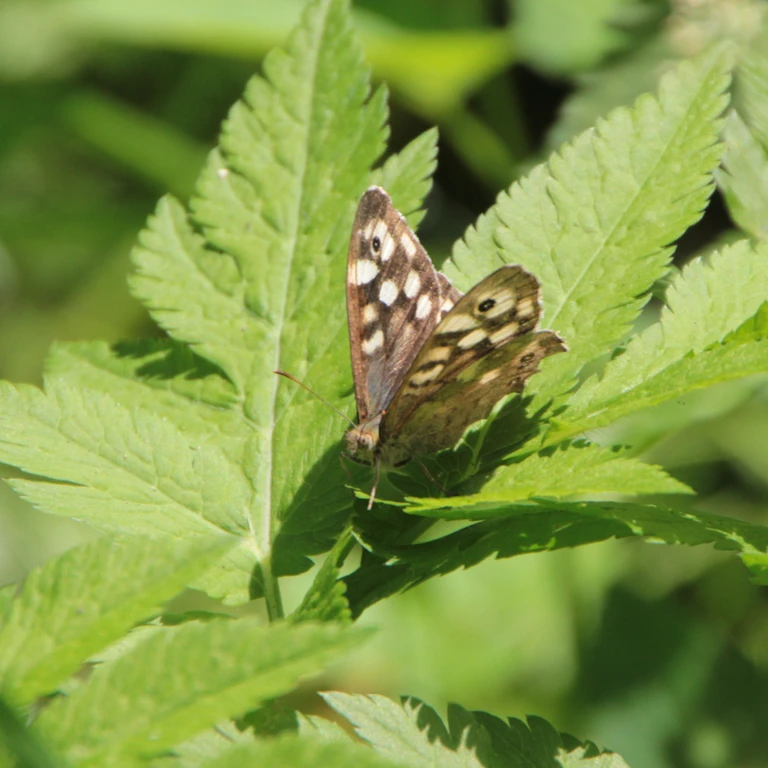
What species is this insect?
Pararge aegeria
